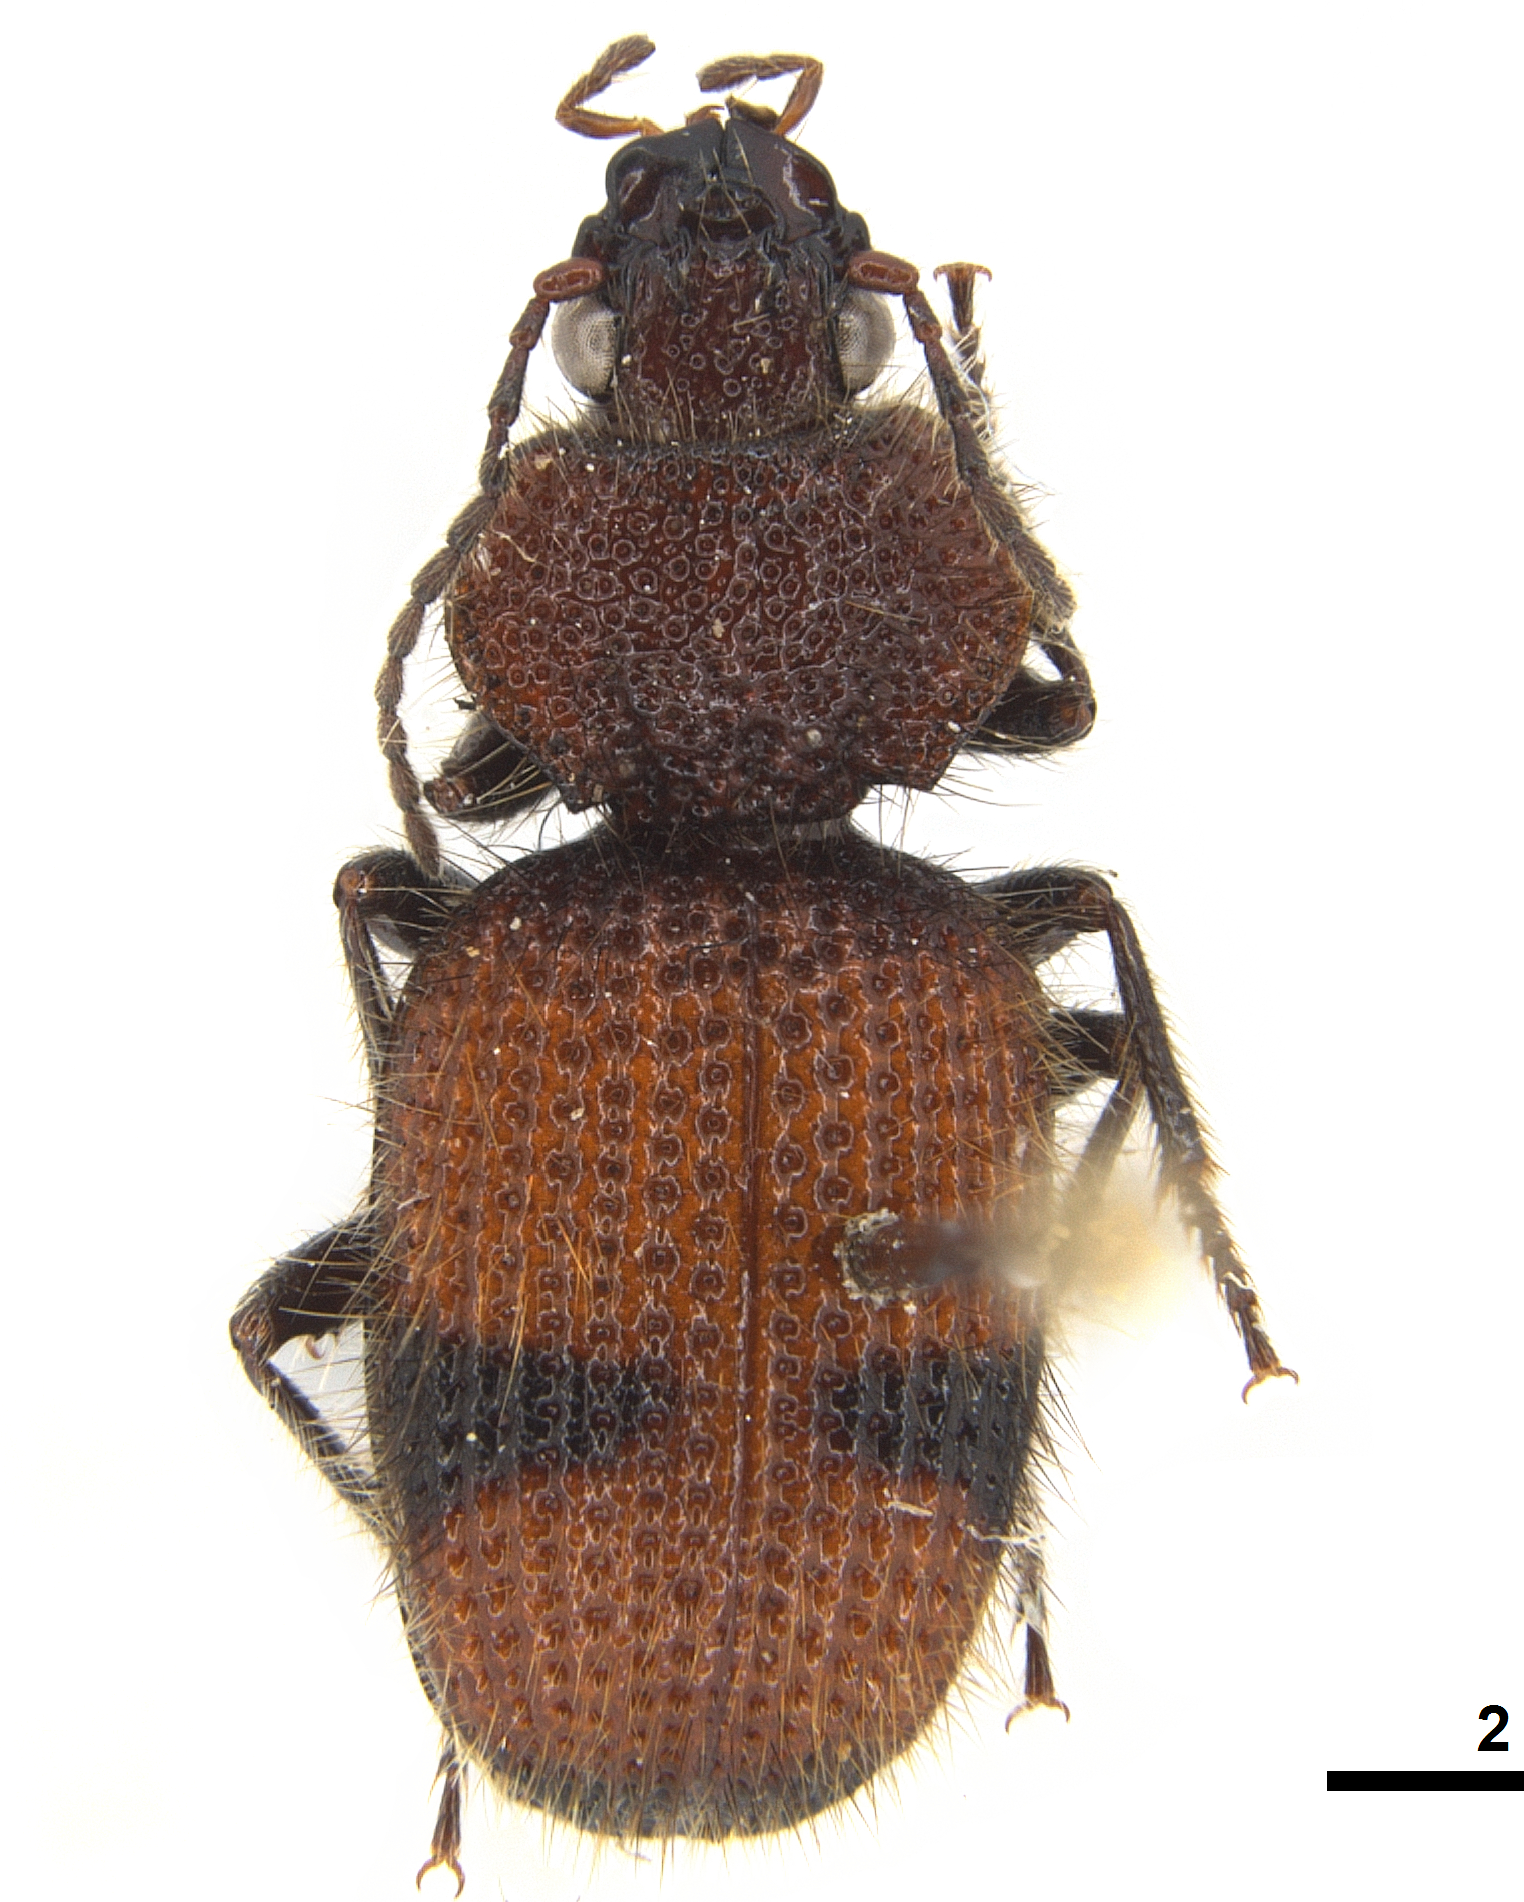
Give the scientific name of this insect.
Panagaeus fasciatus
